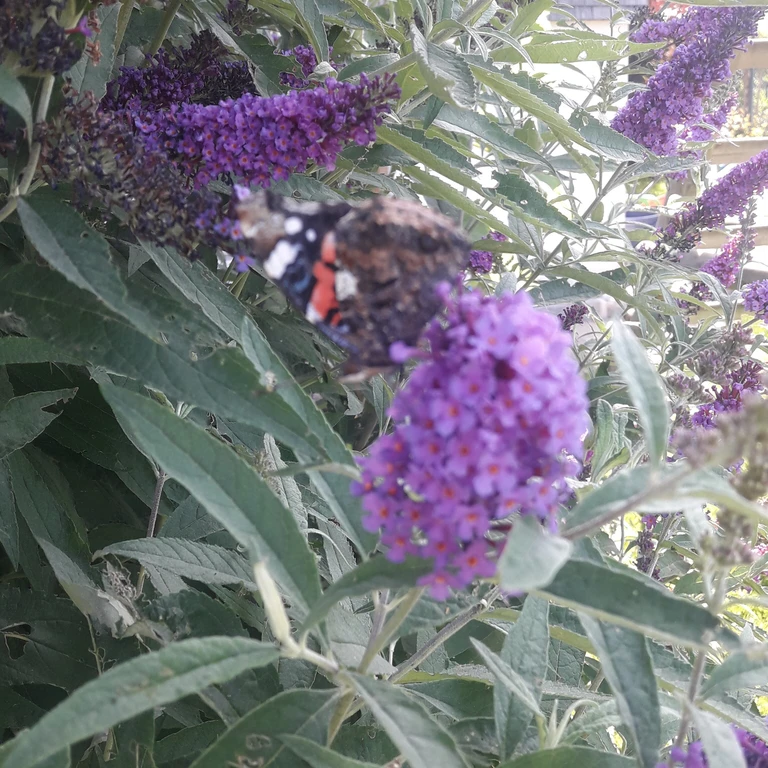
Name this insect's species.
Vanessa atalanta
